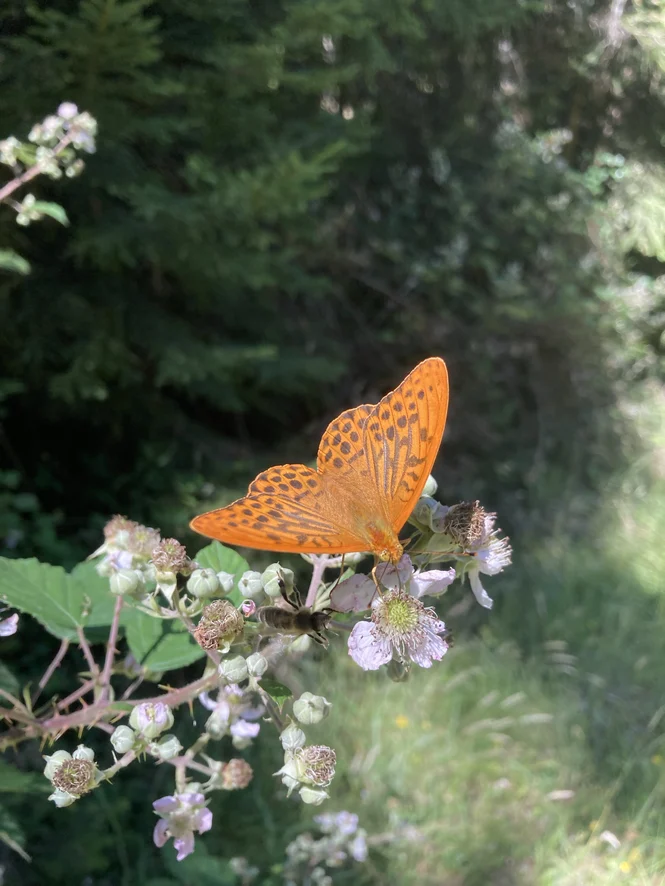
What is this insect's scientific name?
Argynnis paphia
